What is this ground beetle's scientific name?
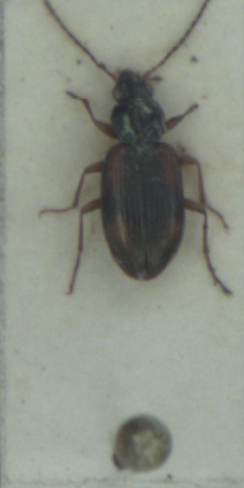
Bembidion tetracolum
